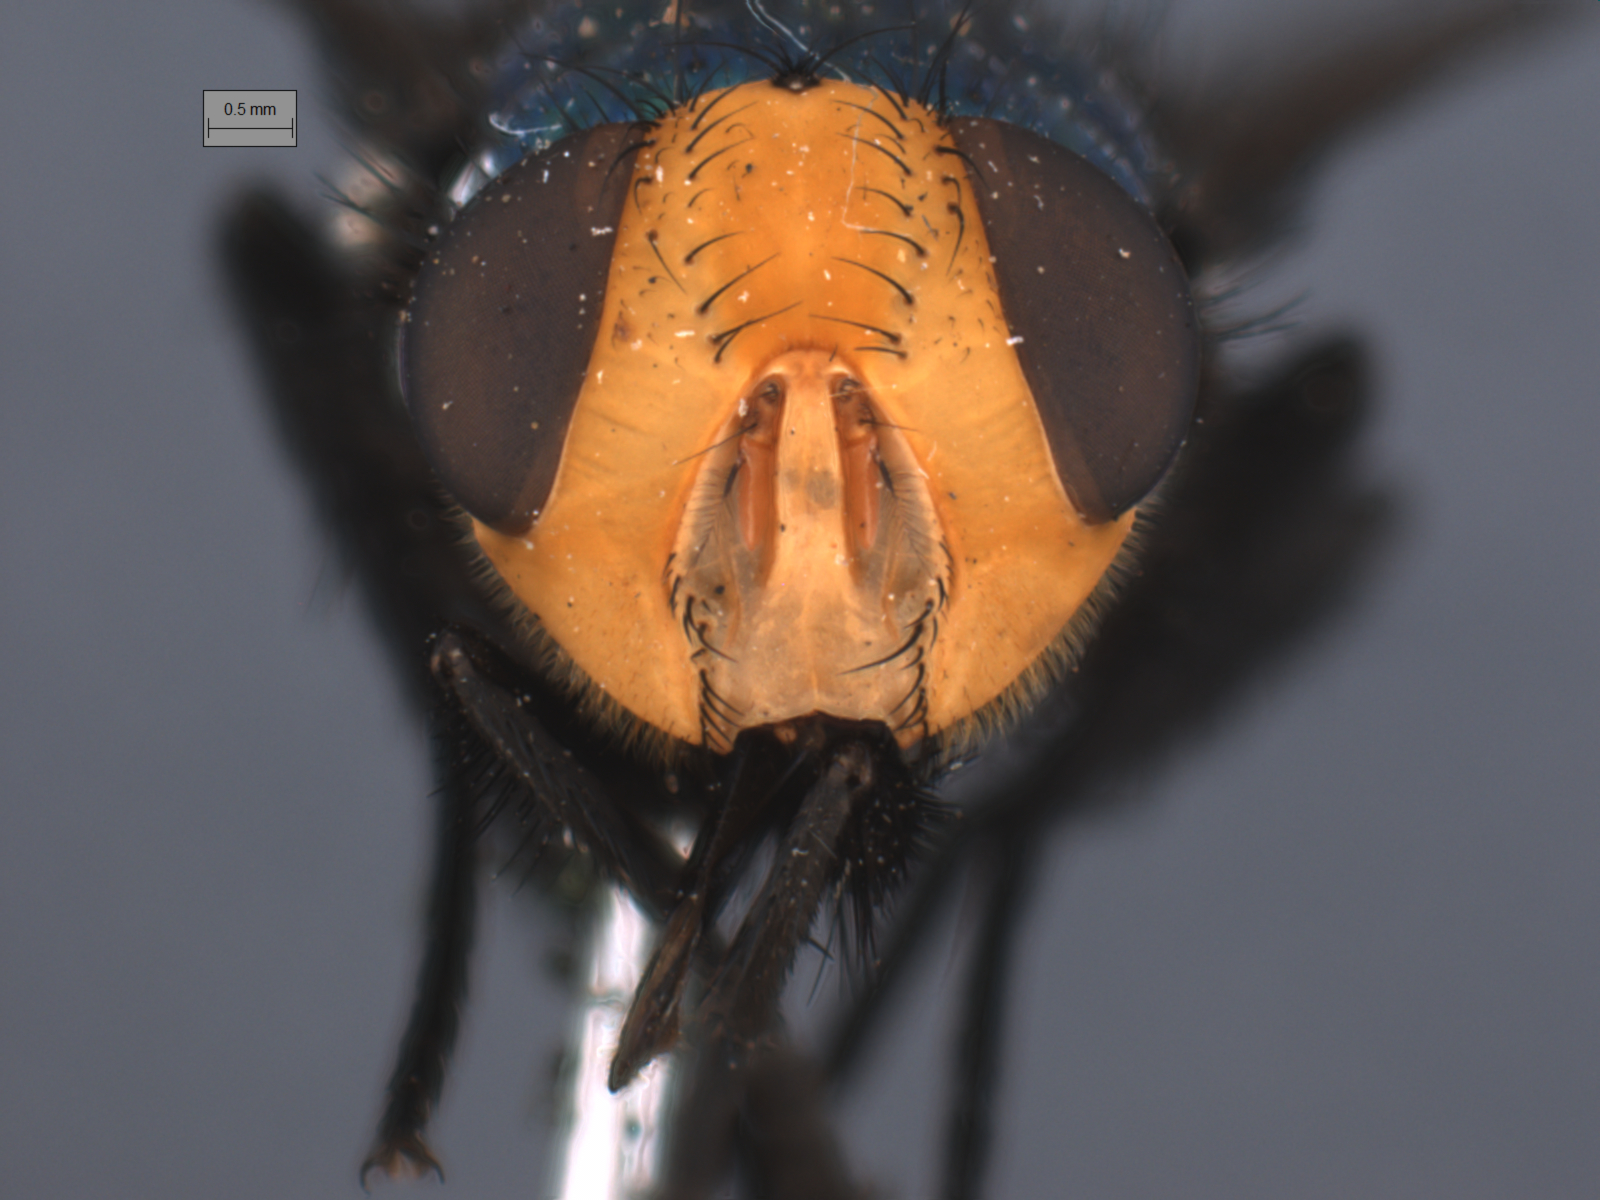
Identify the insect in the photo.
Amenia imperialis
